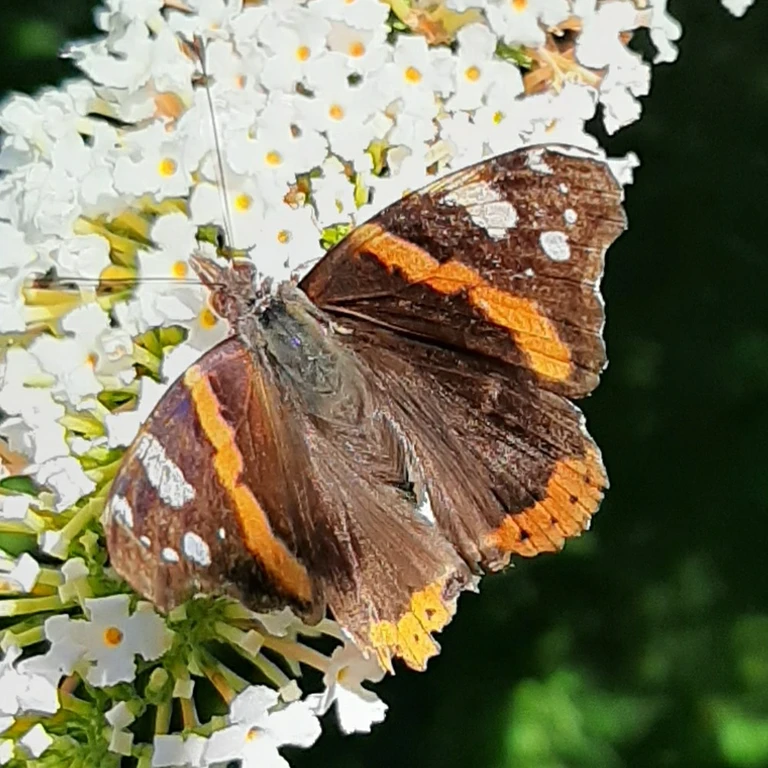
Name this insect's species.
Vanessa atalanta
